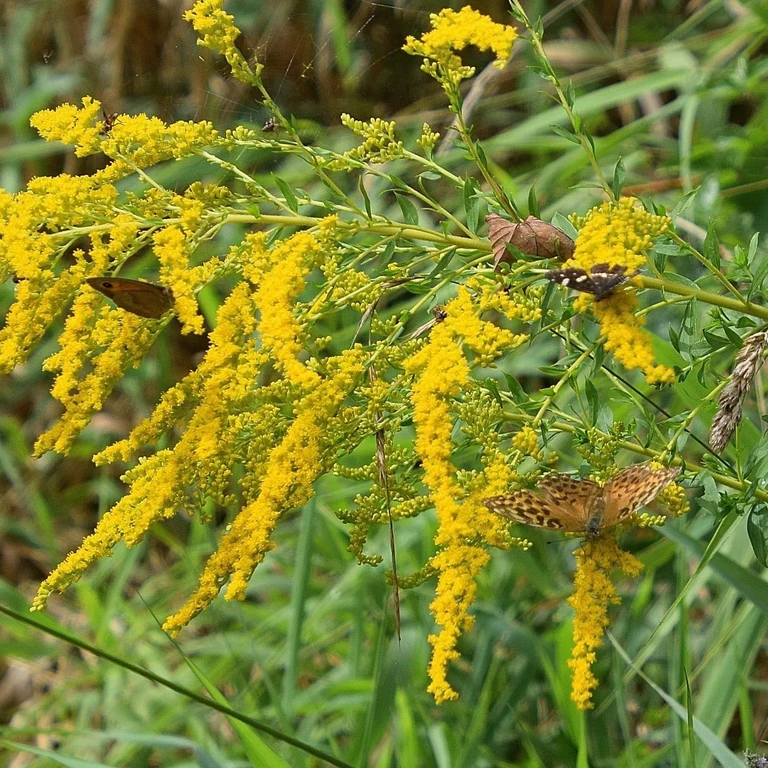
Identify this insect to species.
Argynnis paphia
